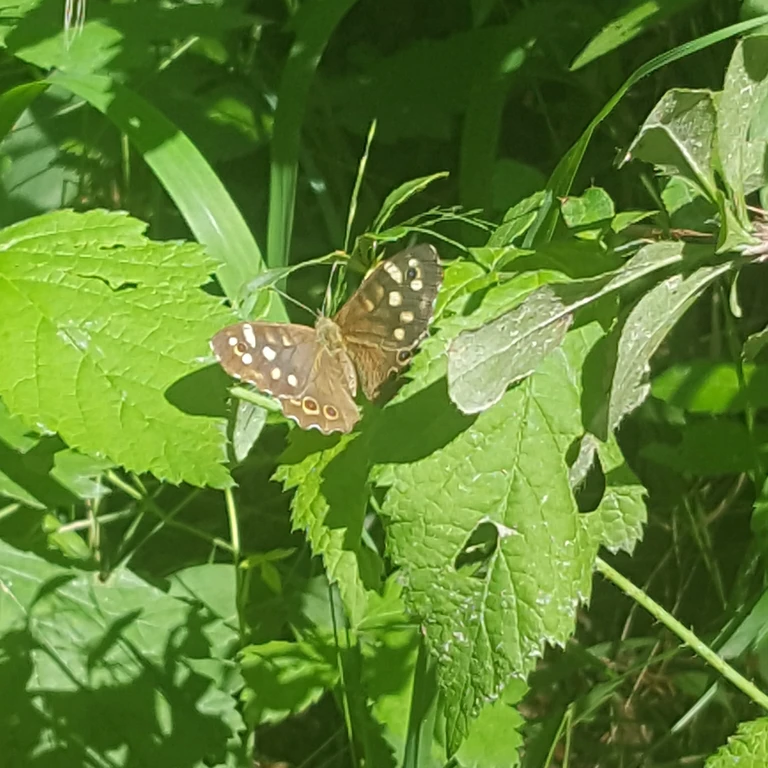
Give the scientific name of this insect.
Pararge aegeria
